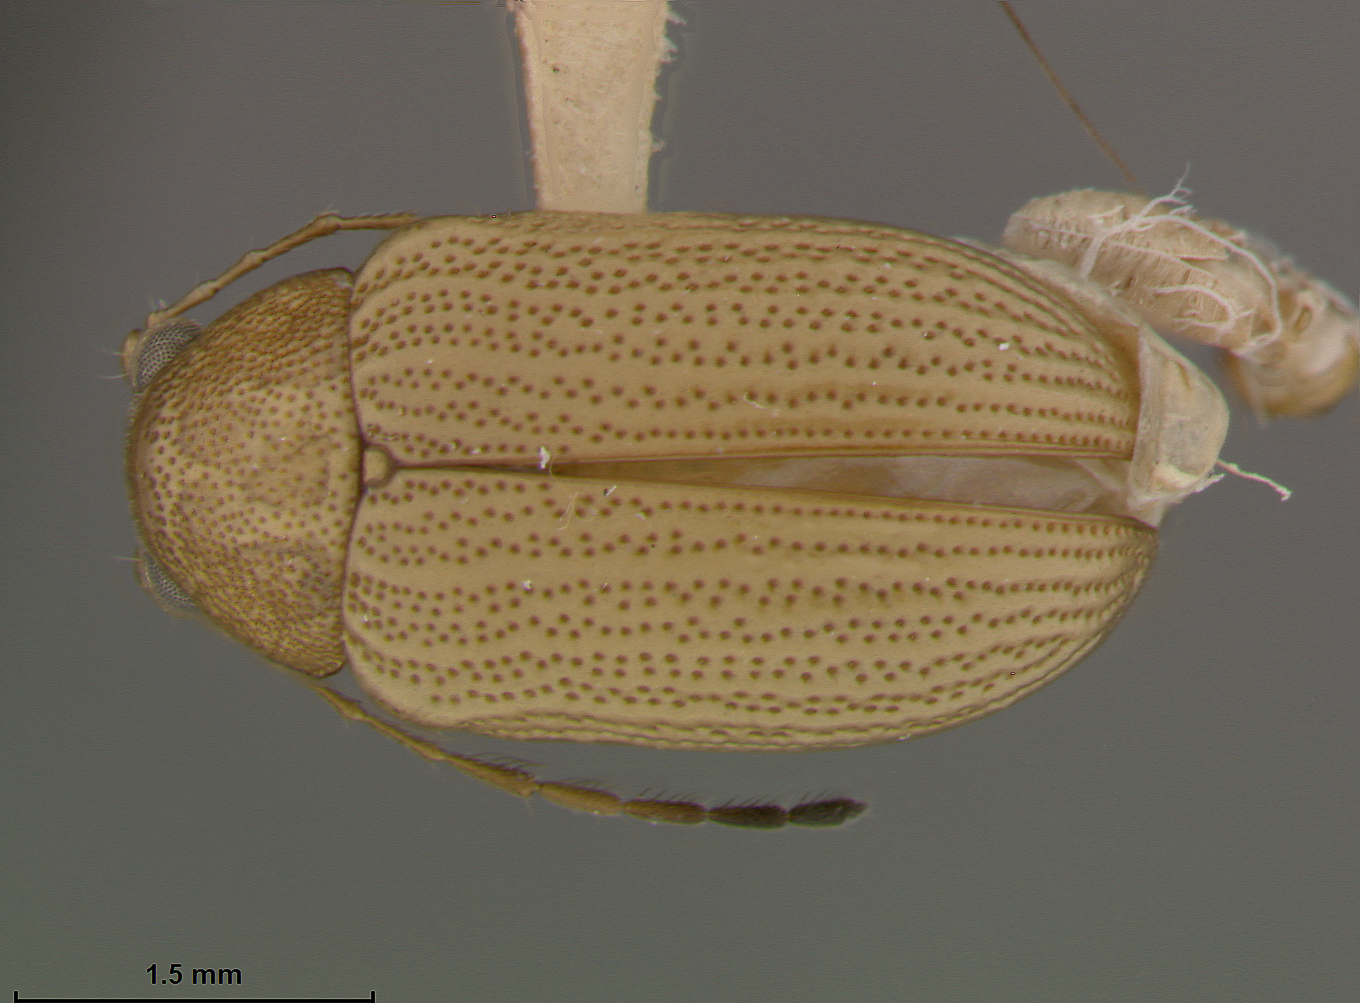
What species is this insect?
Colaspis recurva
